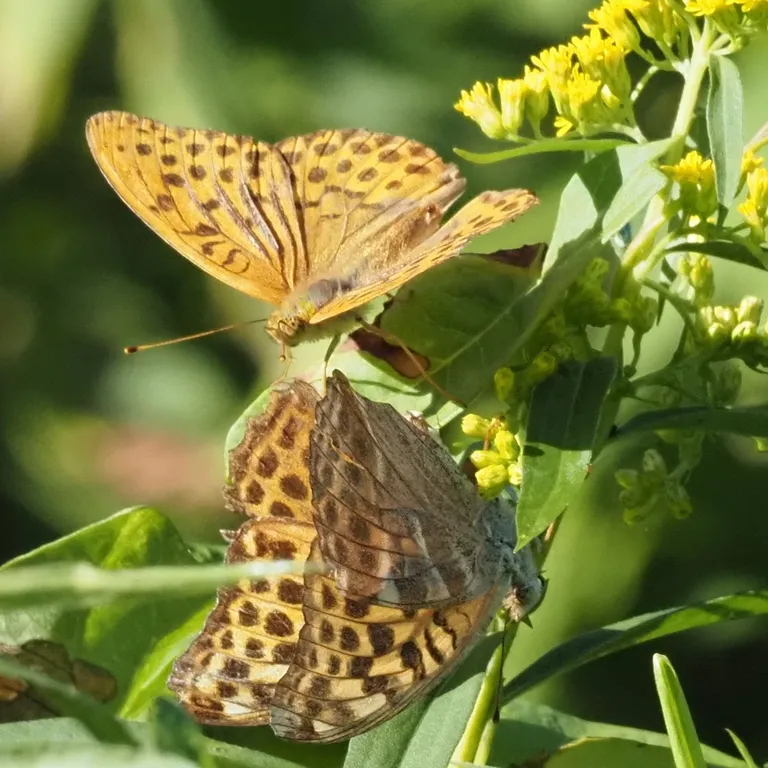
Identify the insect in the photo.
Argynnis paphia
